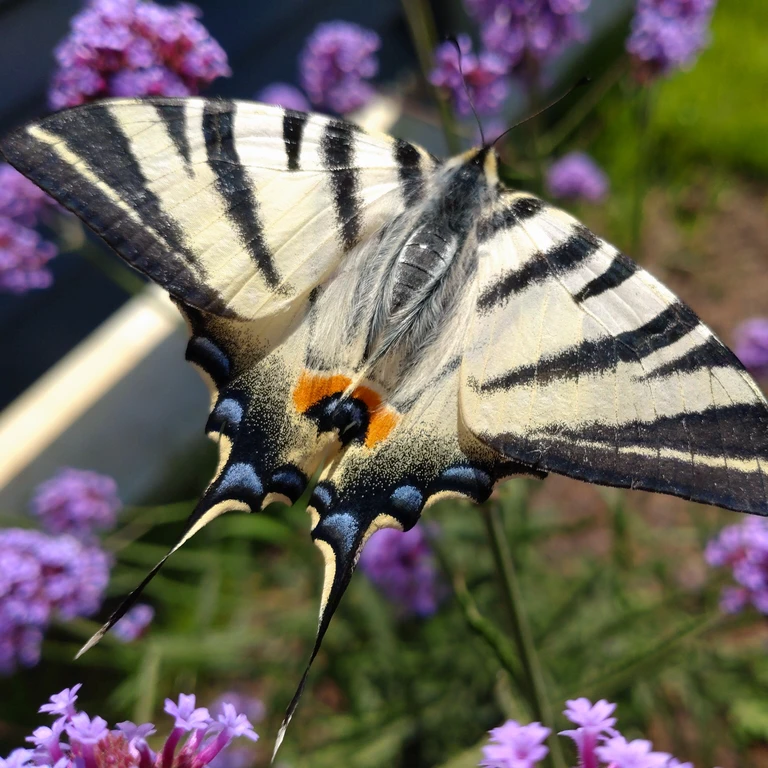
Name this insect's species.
Iphiclides podalirius
